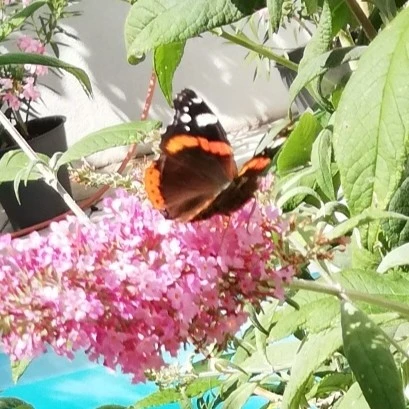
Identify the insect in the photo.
Vanessa atalanta
